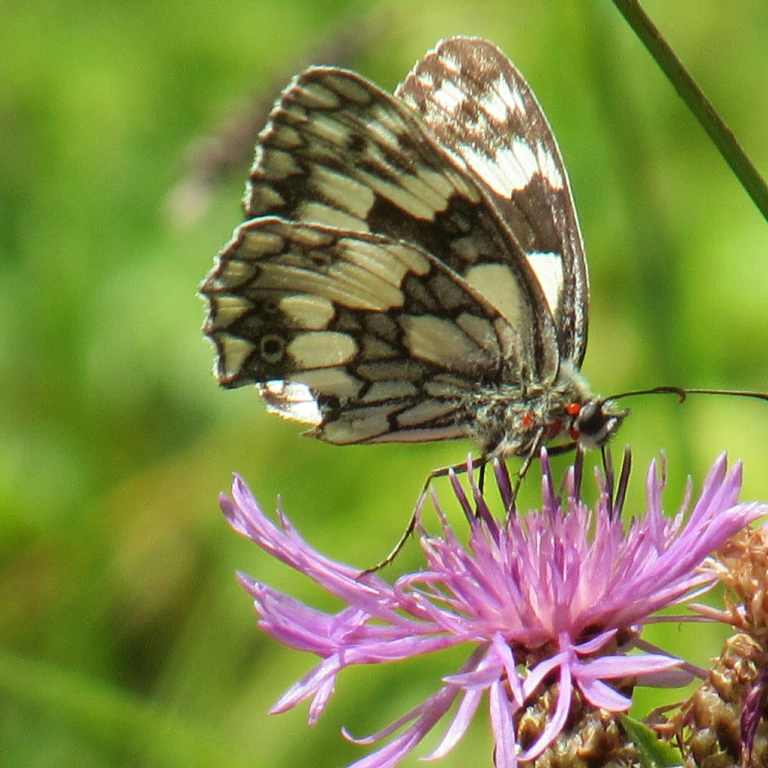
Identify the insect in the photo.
Melanargia galathea
